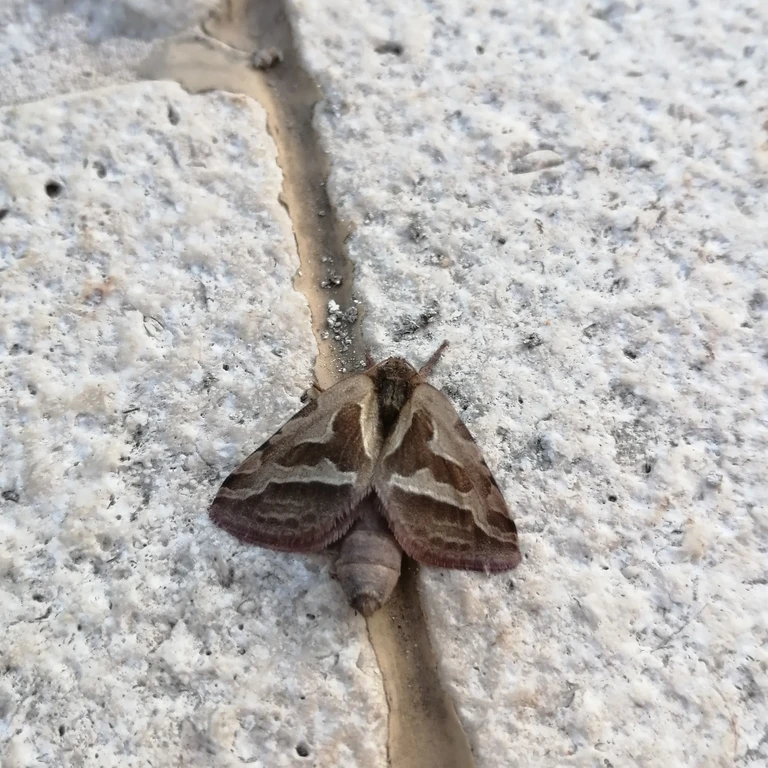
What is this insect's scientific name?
Triodia sylvina
